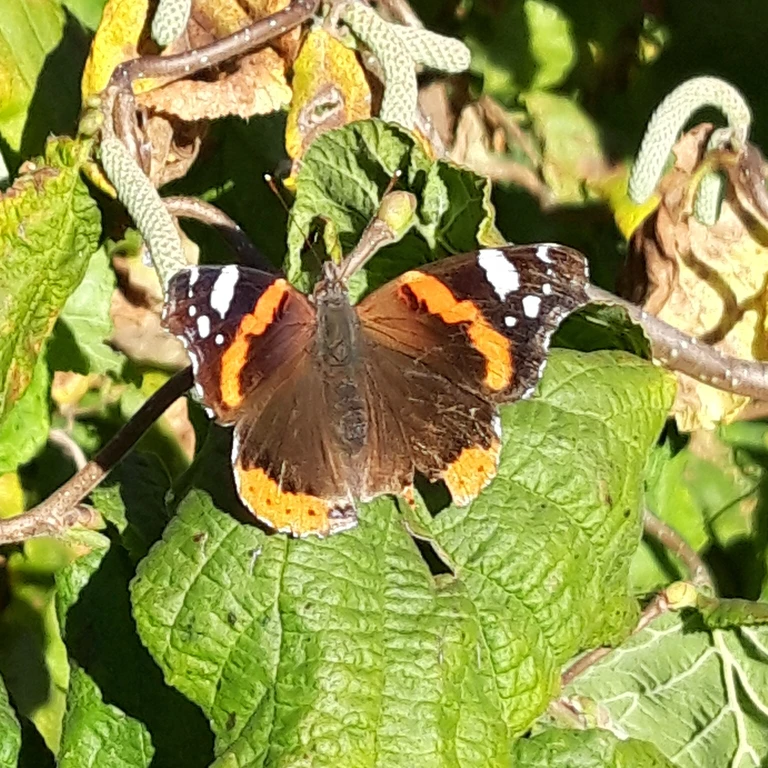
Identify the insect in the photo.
Vanessa atalanta
